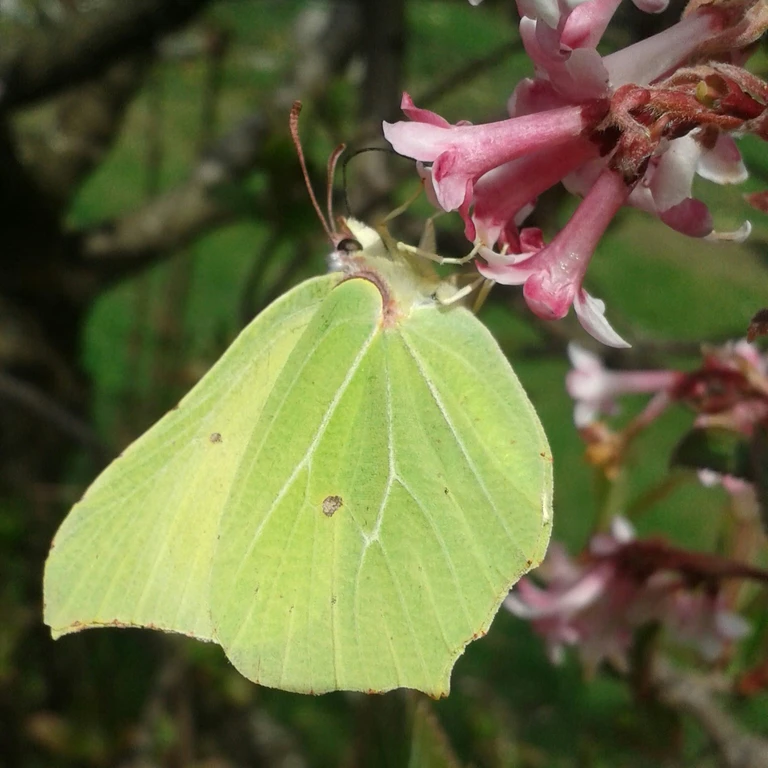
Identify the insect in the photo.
Gonepteryx rhamni
